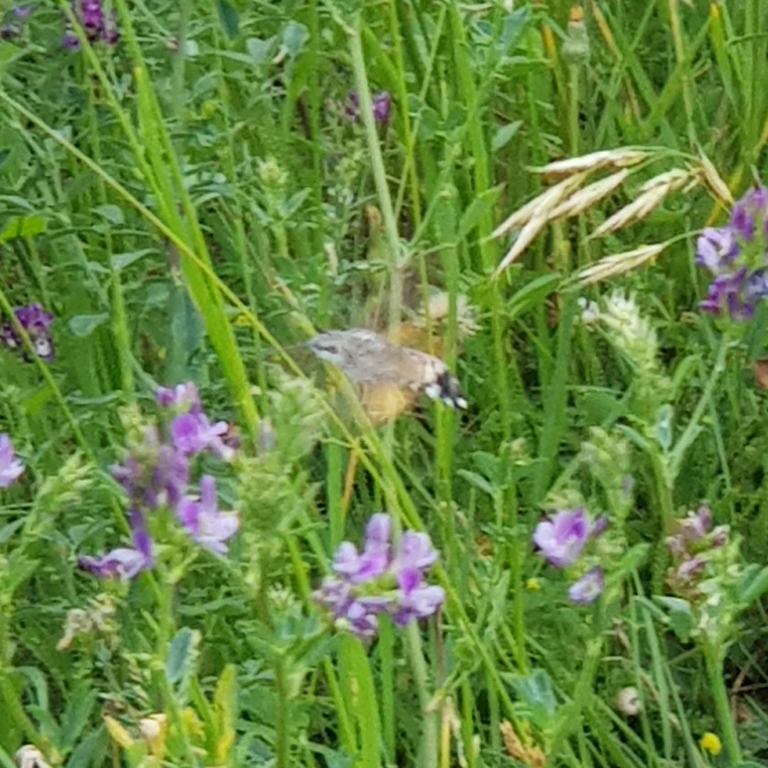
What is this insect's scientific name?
Macroglossum stellatarum
